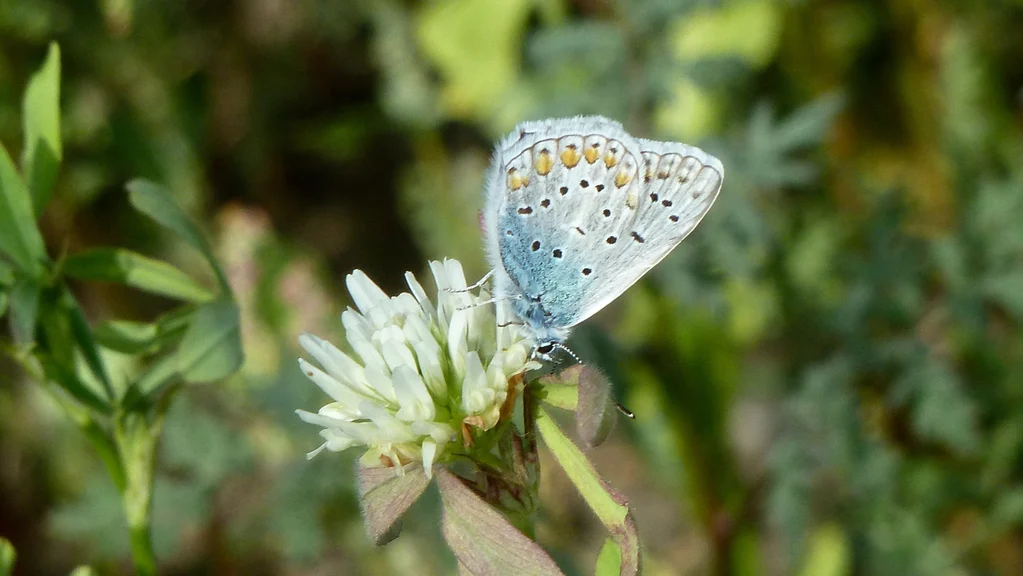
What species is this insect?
Polyommatus icarus
